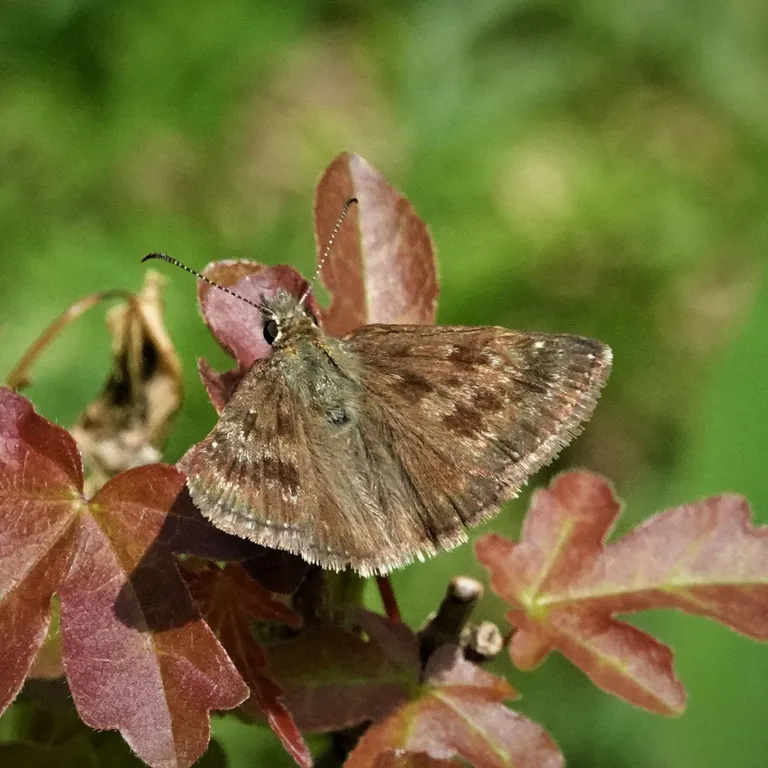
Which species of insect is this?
Erynnis tages
